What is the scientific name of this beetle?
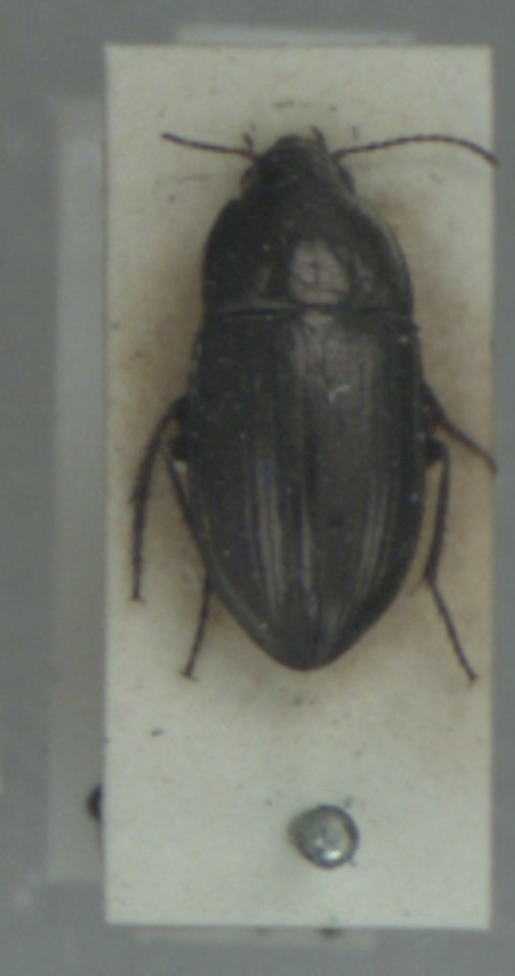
Amara famelica
